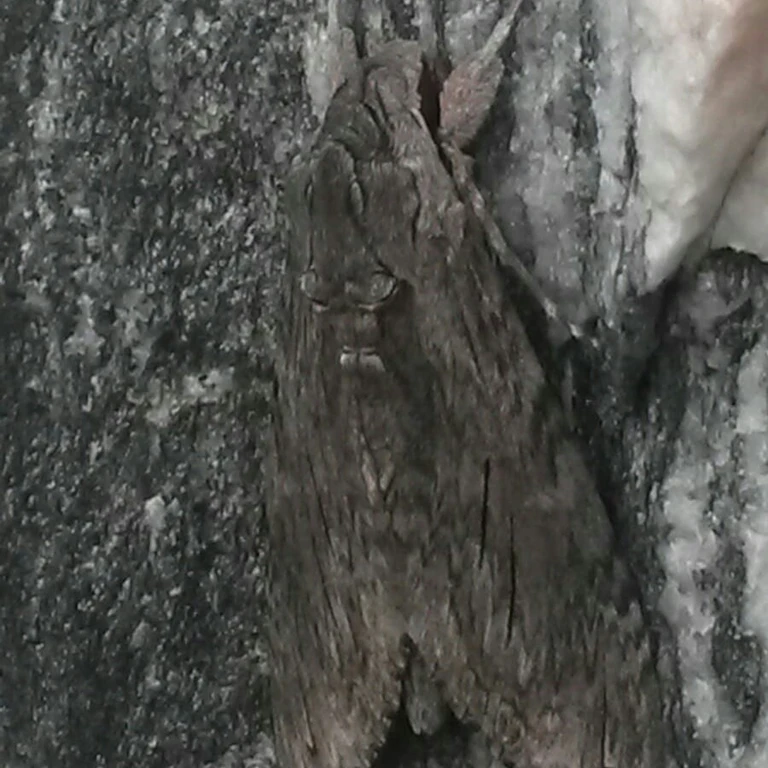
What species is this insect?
Agrius convolvuli
